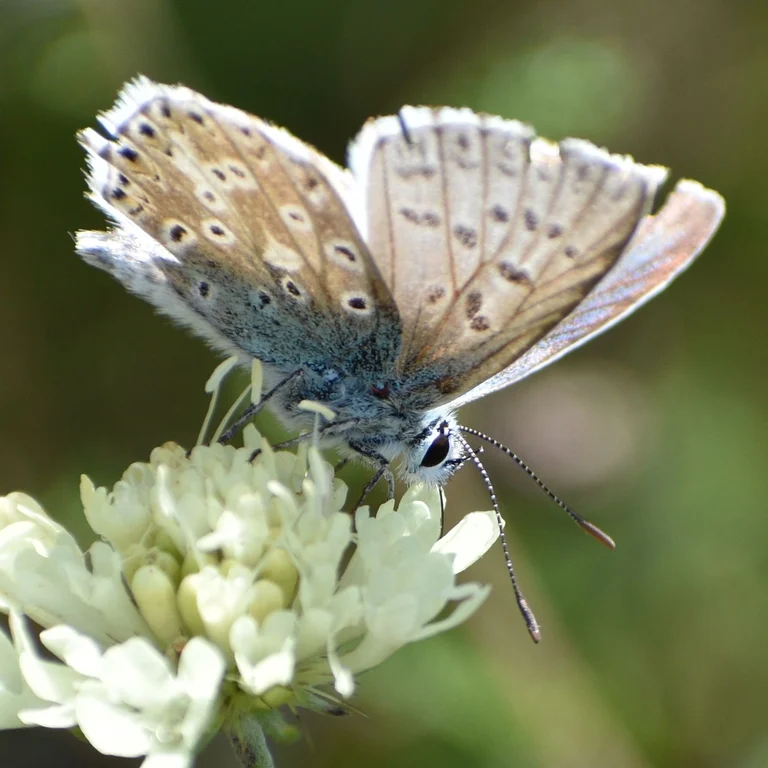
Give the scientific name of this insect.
Lysandra coridon
